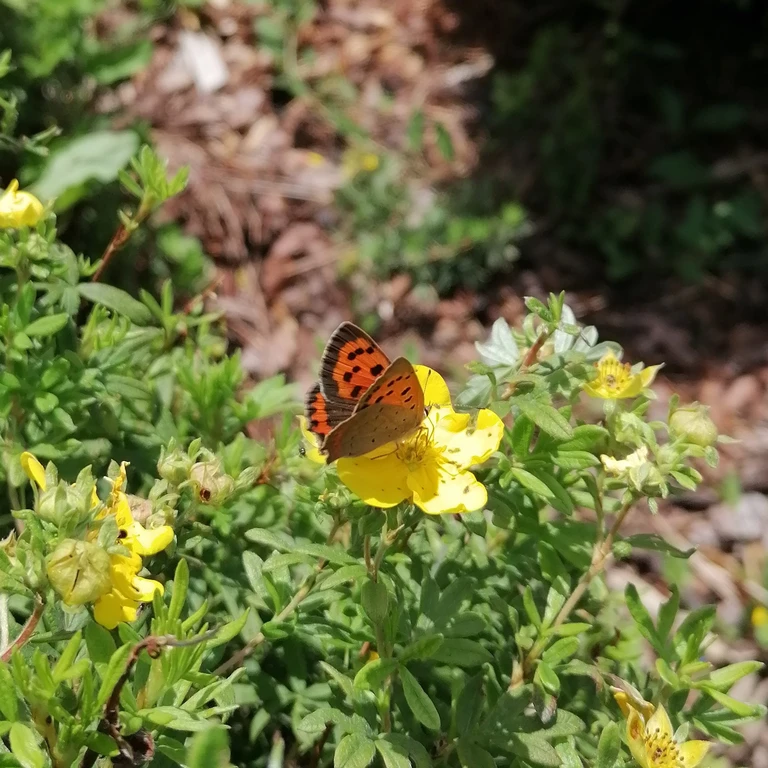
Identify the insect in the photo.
Lycaena phlaeas
